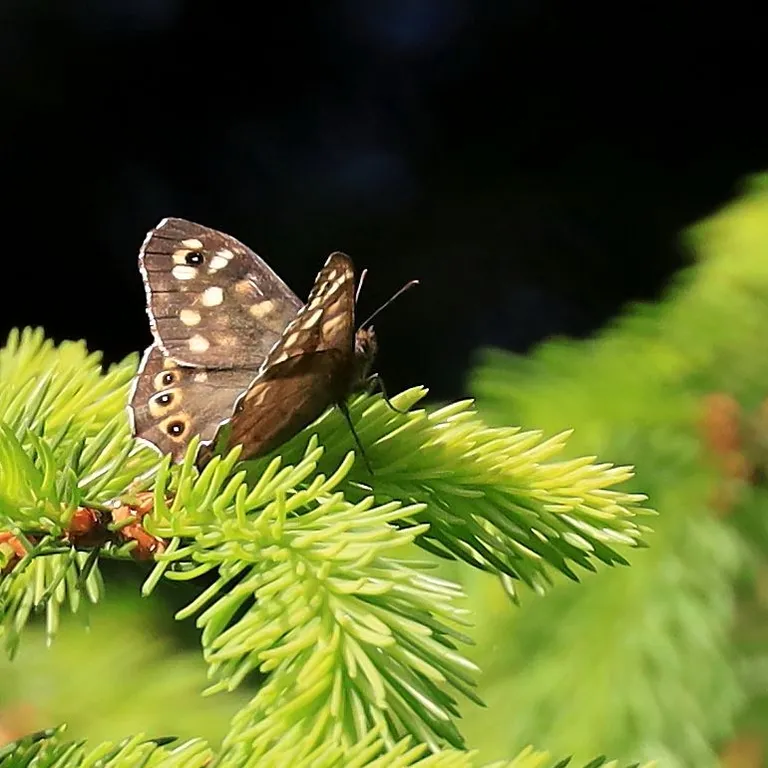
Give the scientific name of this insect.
Pararge aegeria
